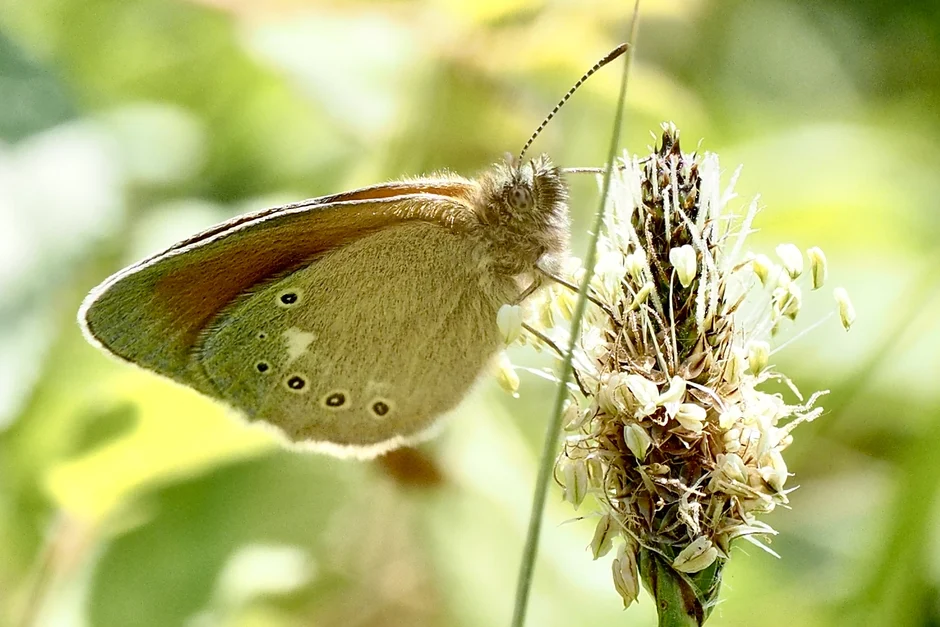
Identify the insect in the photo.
Coenonympha glycerion (also Coenonympha iphis)
